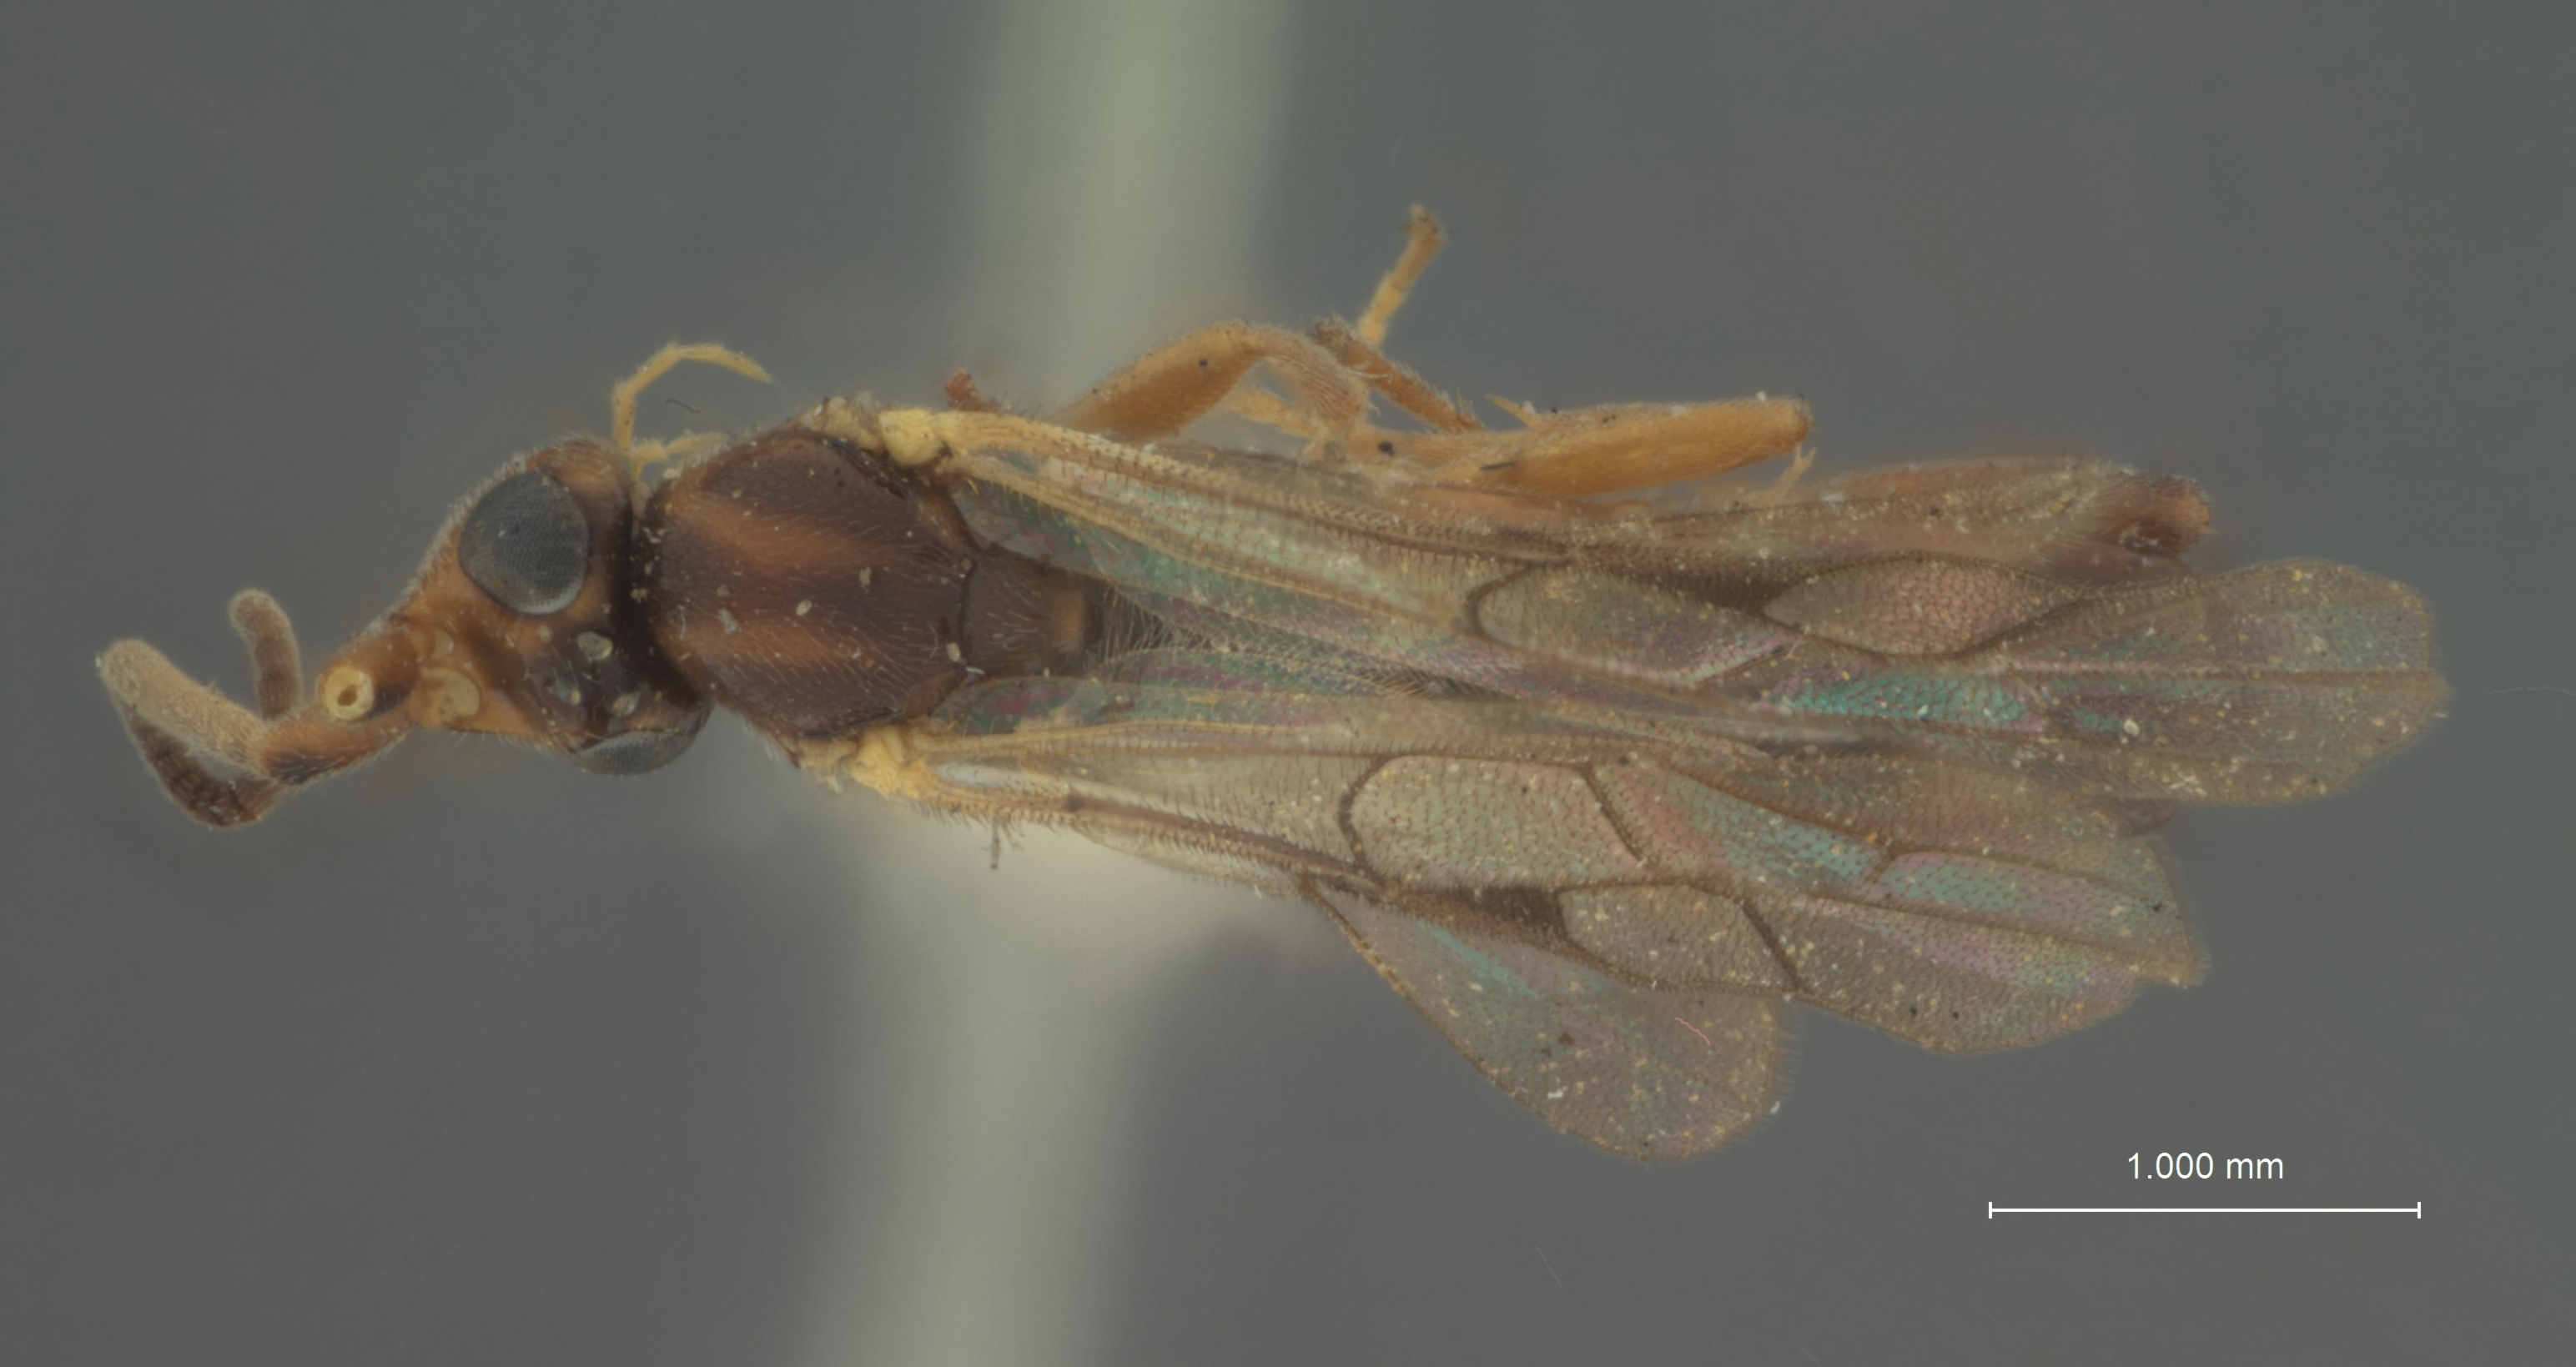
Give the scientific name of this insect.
Atmetus californicus
